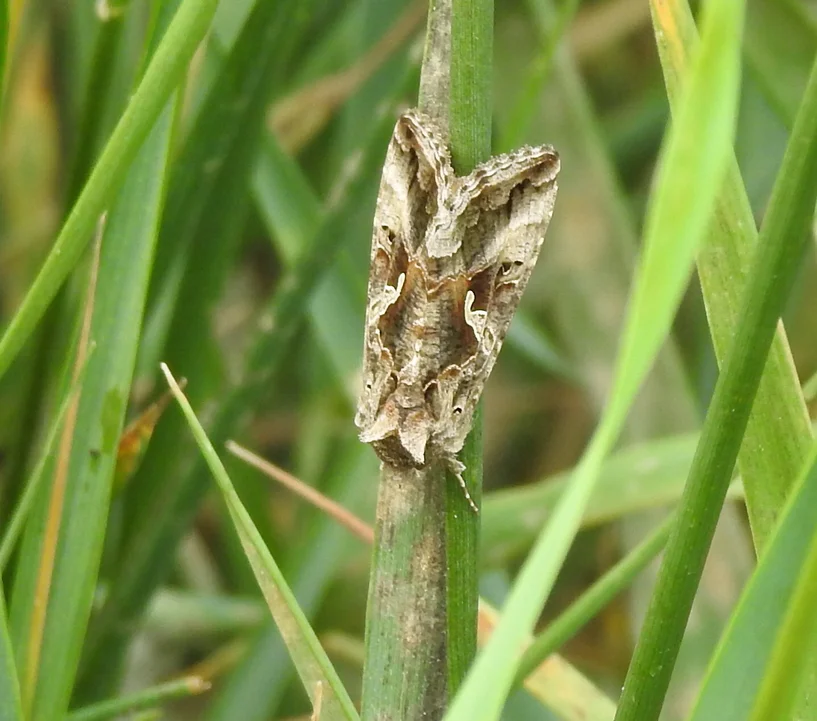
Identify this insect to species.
Autographa gamma
